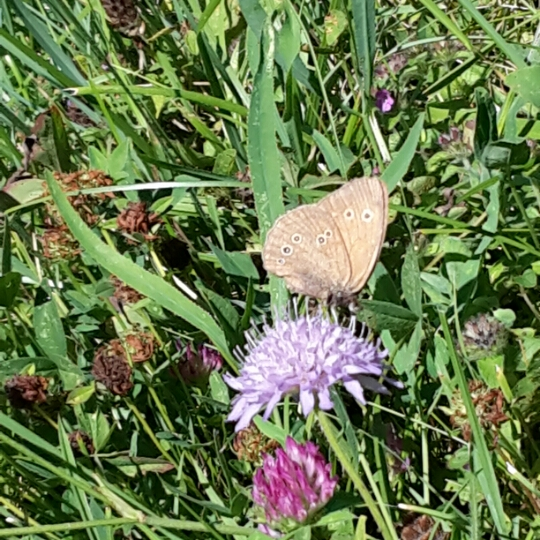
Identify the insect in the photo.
Aphantopus hyperantus
